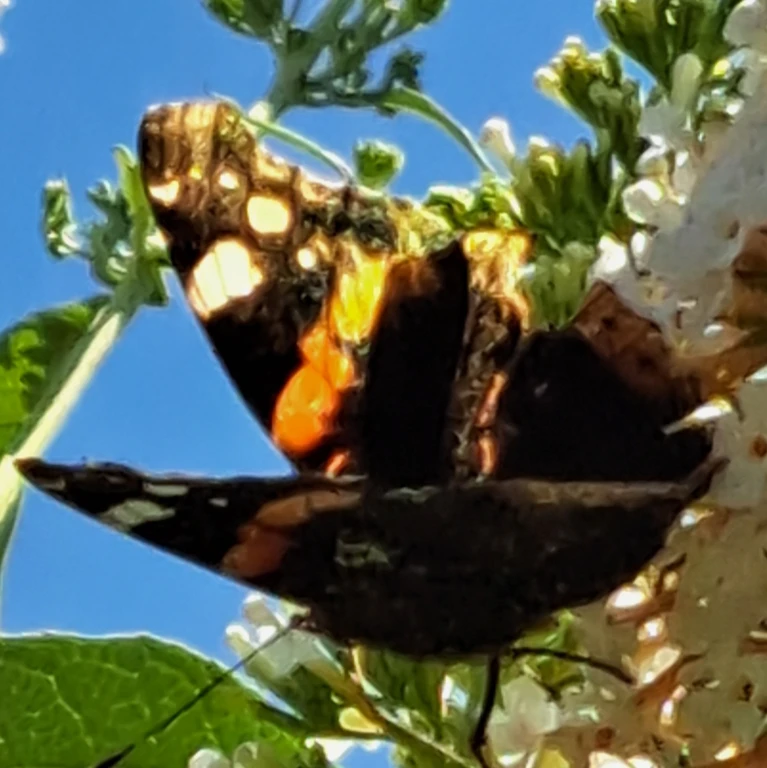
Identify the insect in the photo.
Vanessa atalanta
